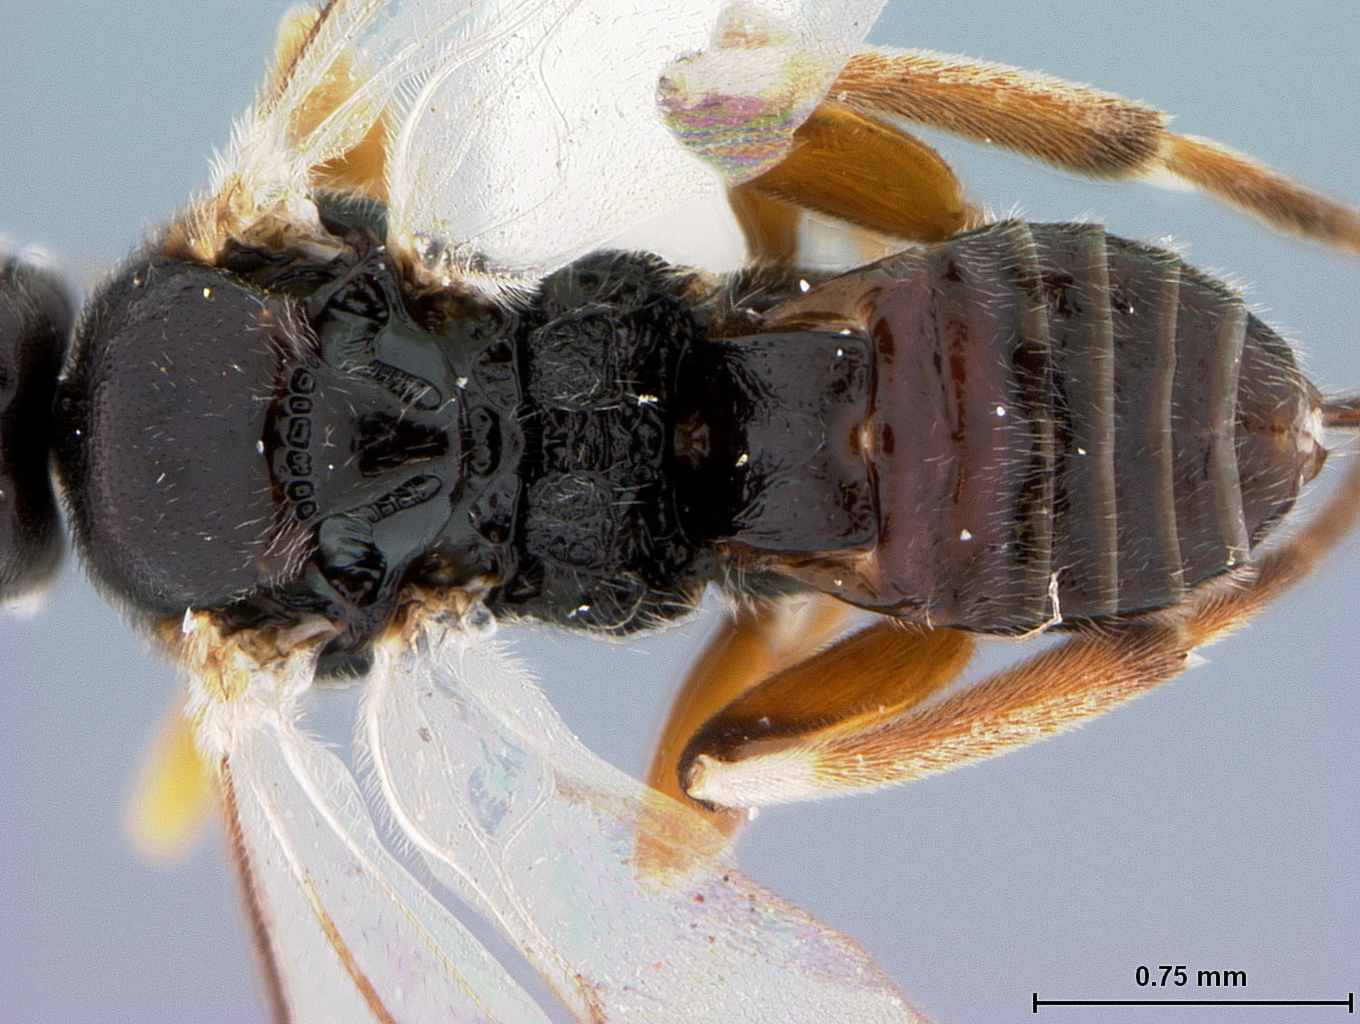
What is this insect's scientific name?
Alphomelon xestopyga
